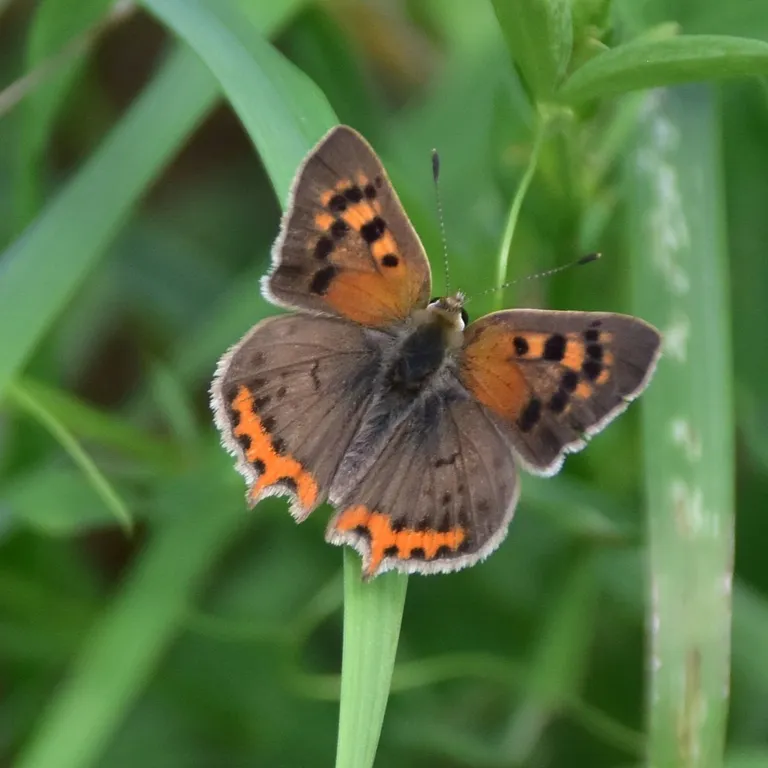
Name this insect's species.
Lycaena phlaeas
